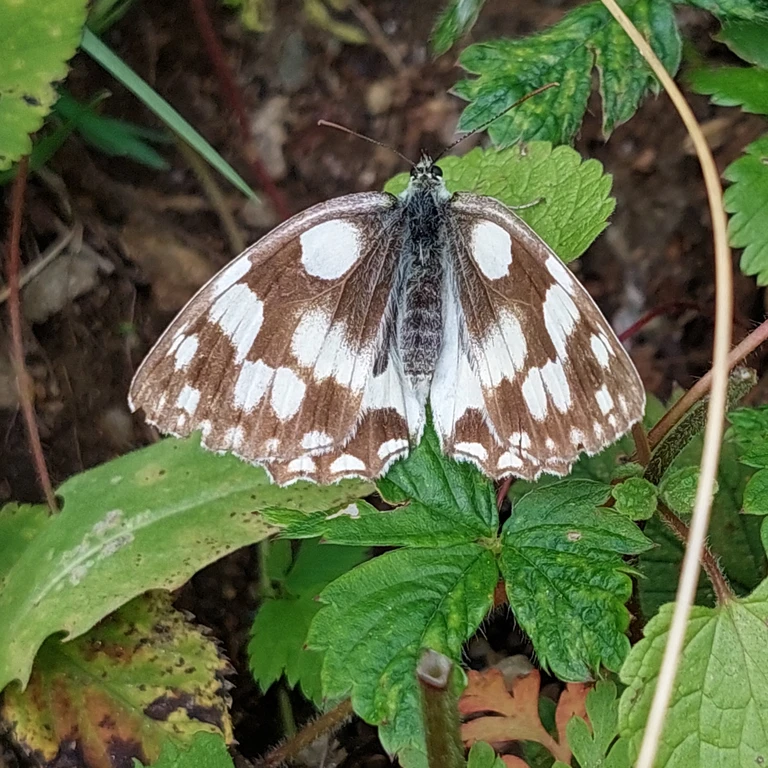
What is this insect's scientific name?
Melanargia galathea
